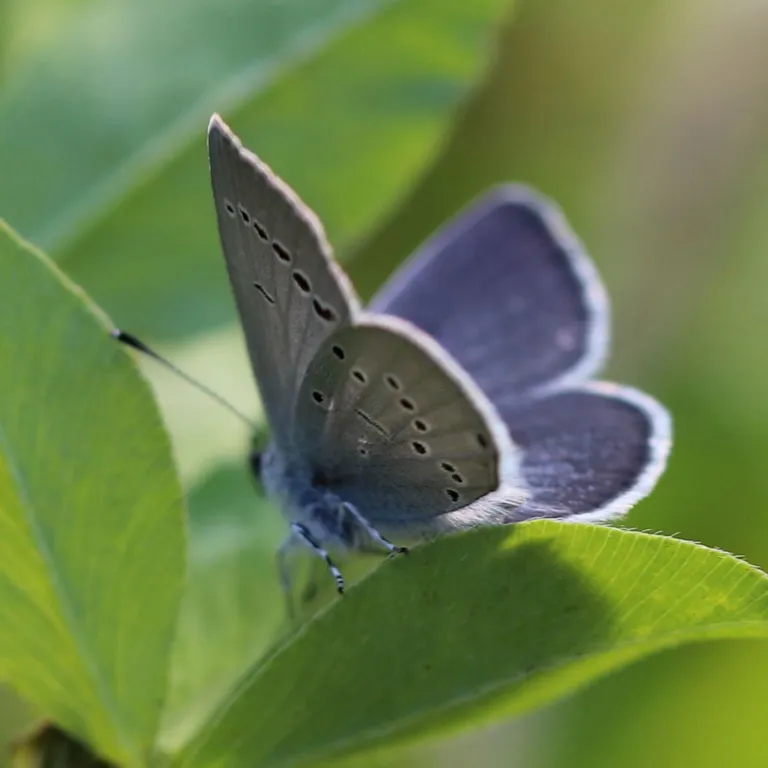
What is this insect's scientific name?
Cupido minimus
